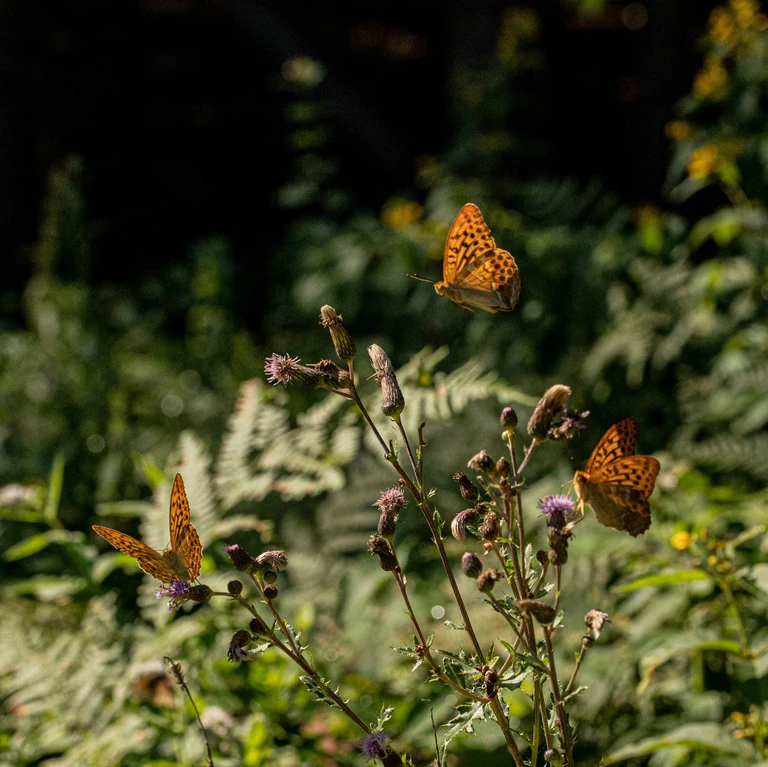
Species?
Argynnis paphia
